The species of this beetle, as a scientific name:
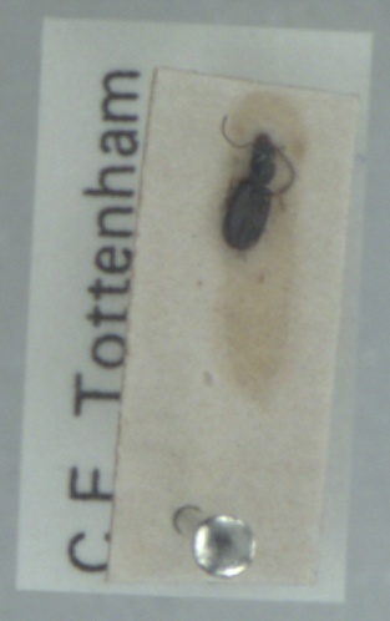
Perileptus areolatus
